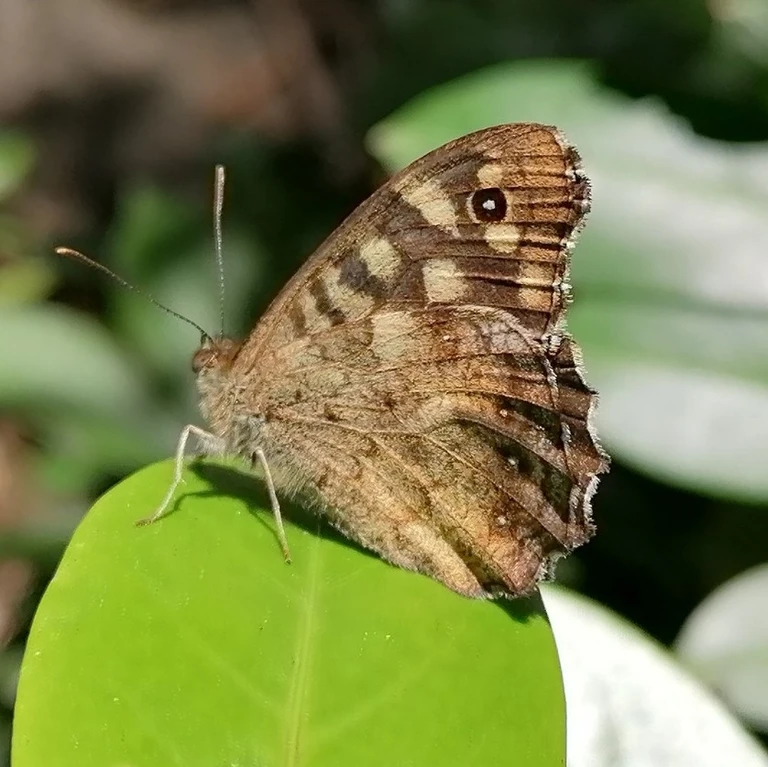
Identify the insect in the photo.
Pararge aegeria
